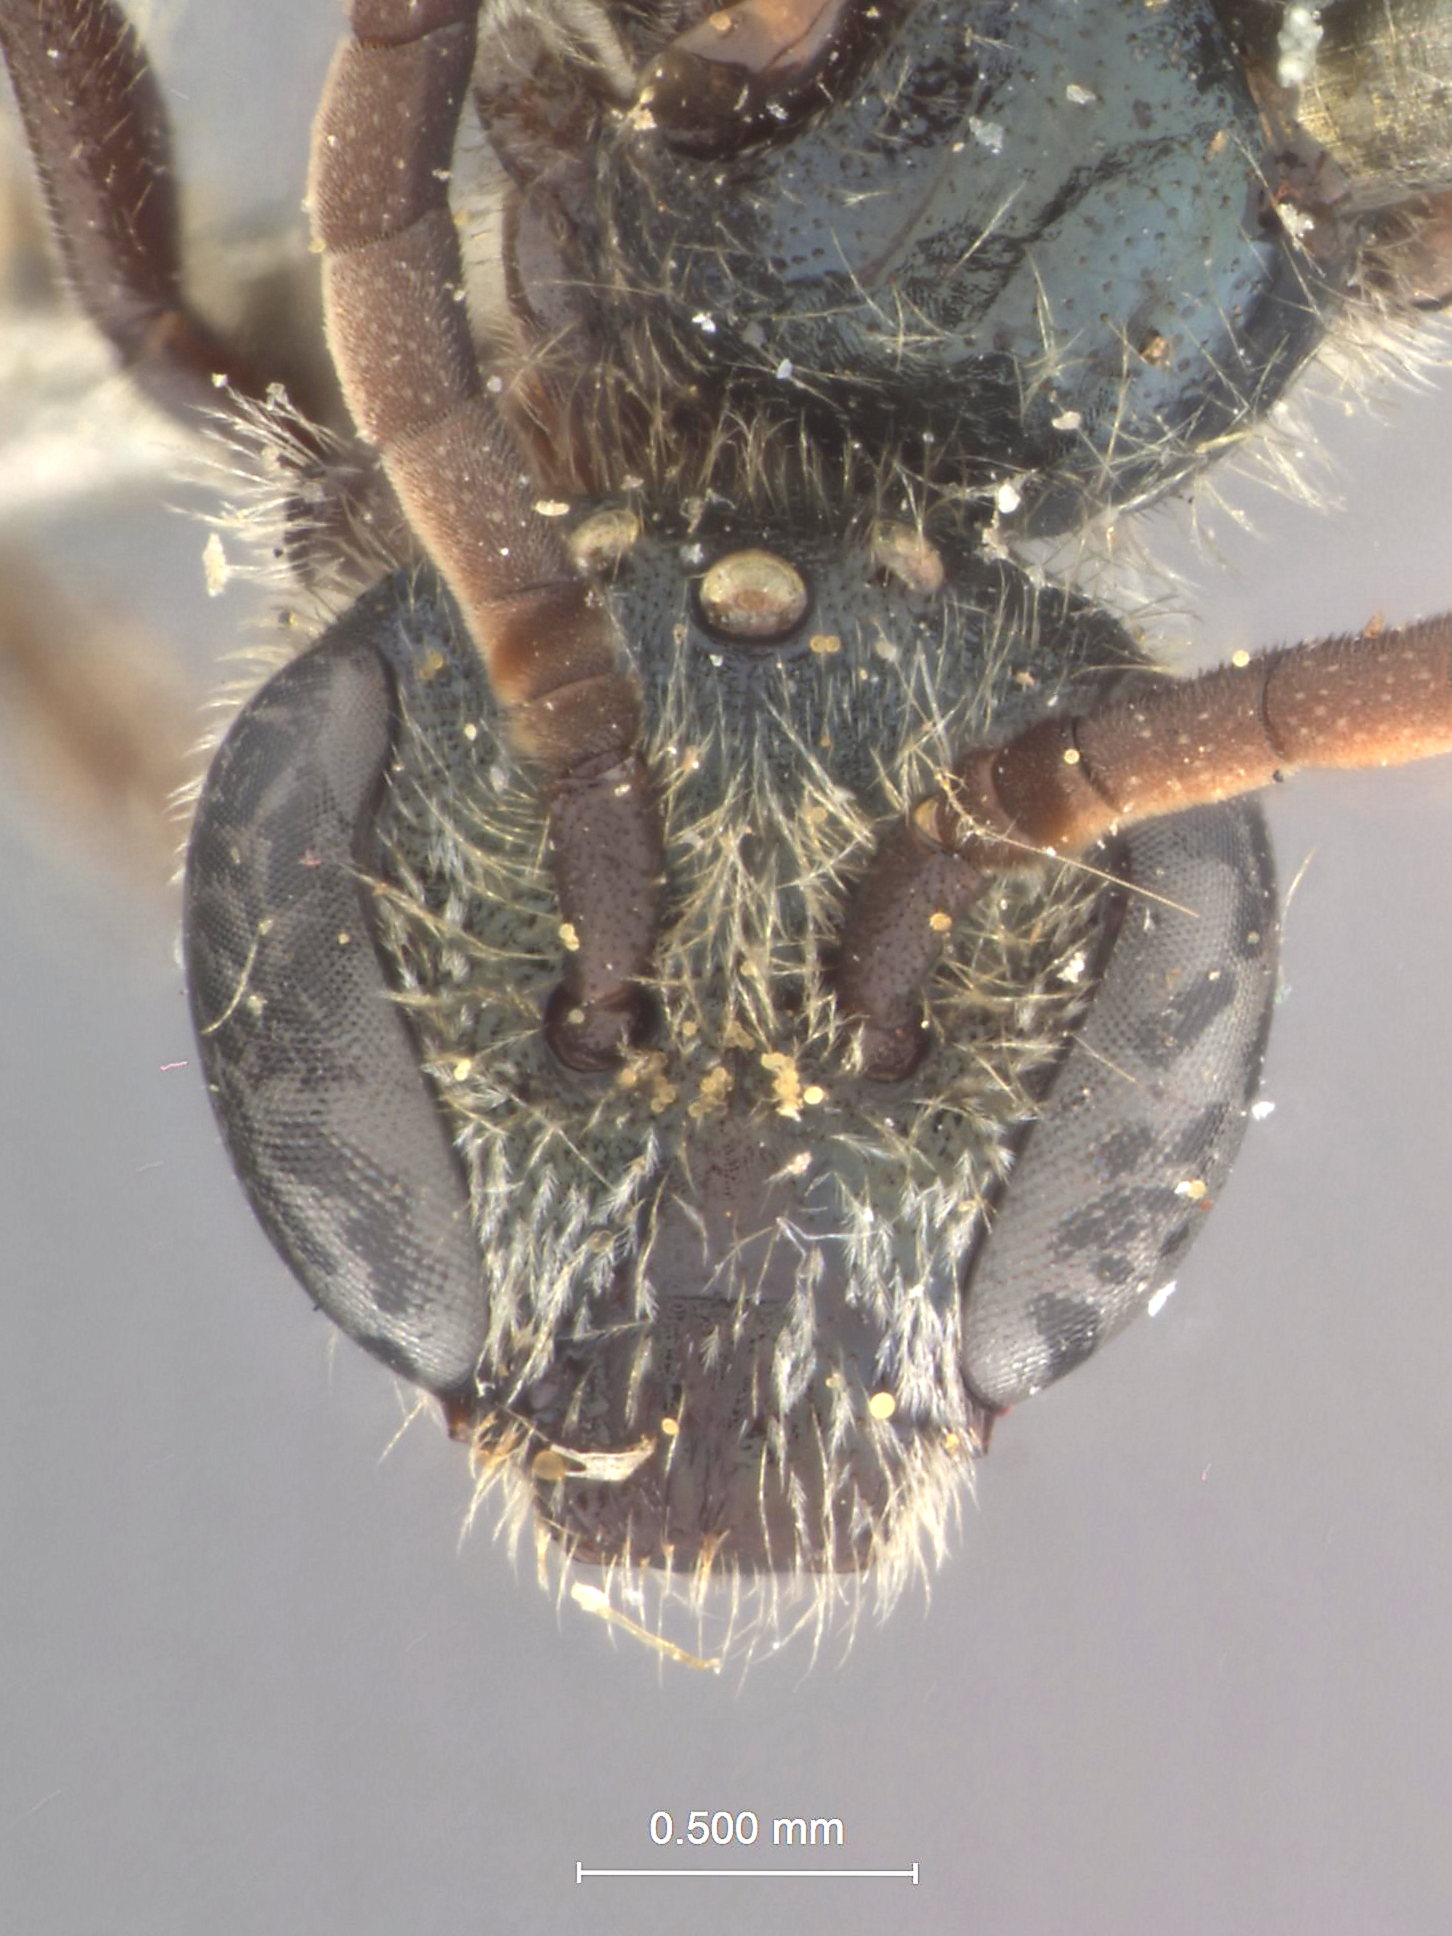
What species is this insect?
Halictus astutus
